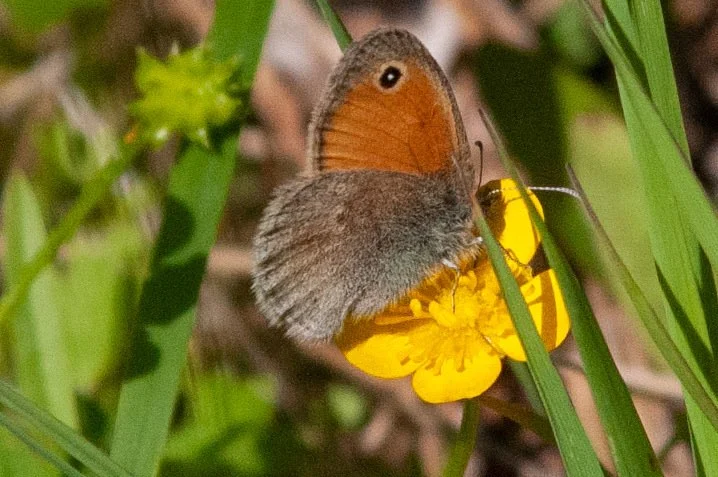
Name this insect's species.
Coenonympha pamphilus
